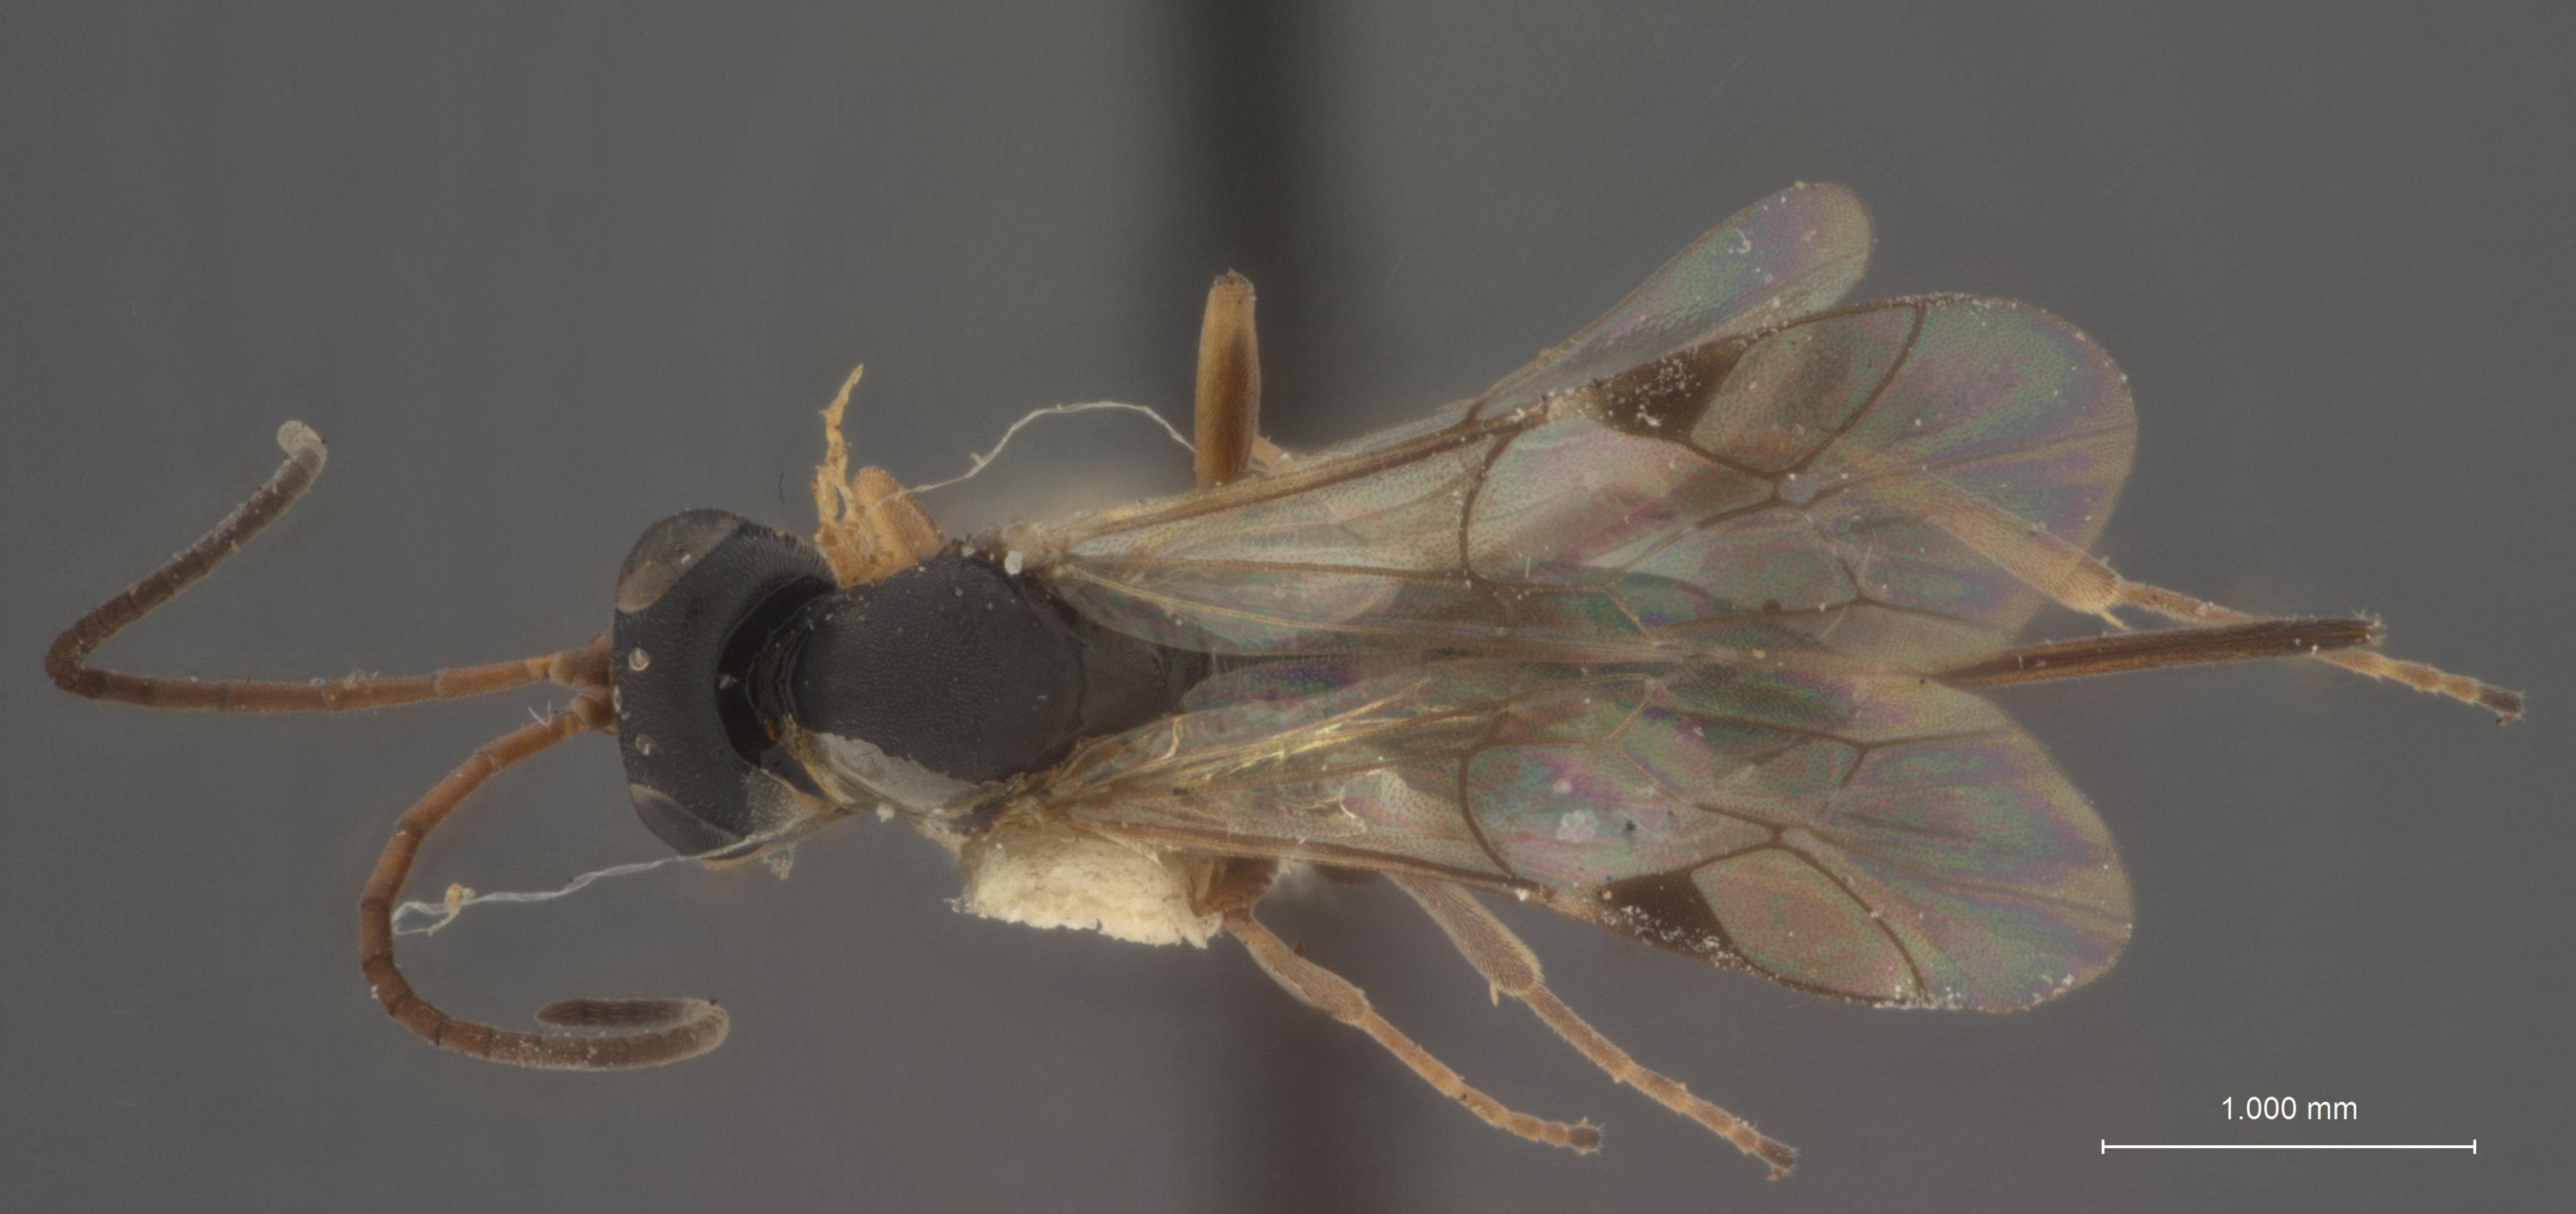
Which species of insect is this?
Hemiteles apantelis
